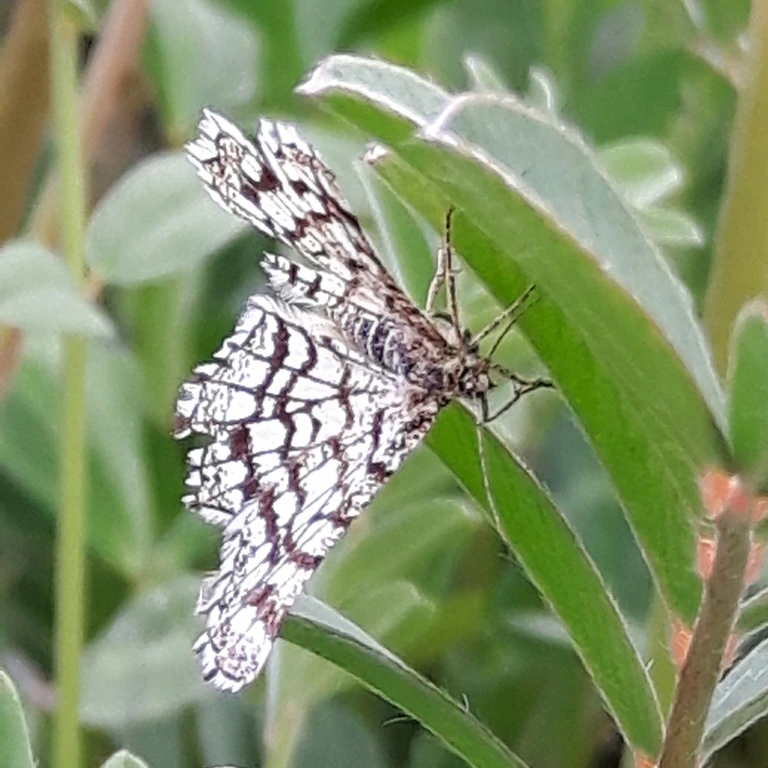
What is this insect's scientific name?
Chiasmia clathrata
